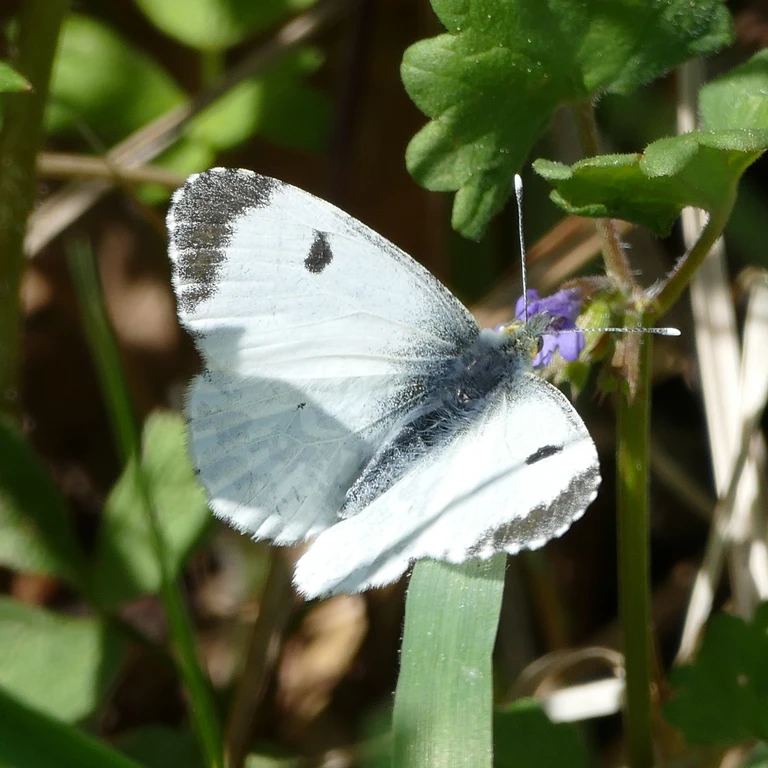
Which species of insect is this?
Anthocharis cardamines
